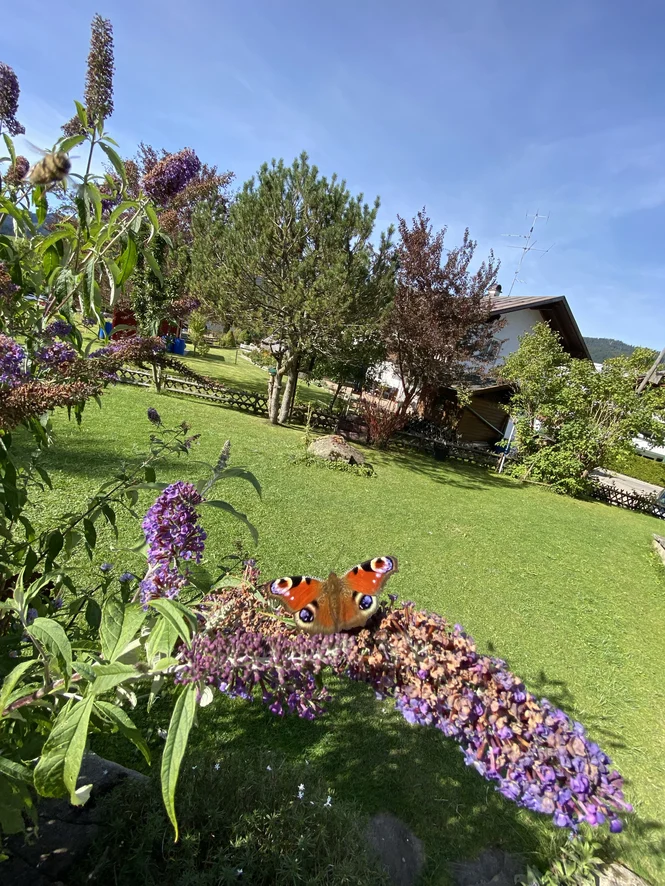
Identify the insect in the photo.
Aglais io
